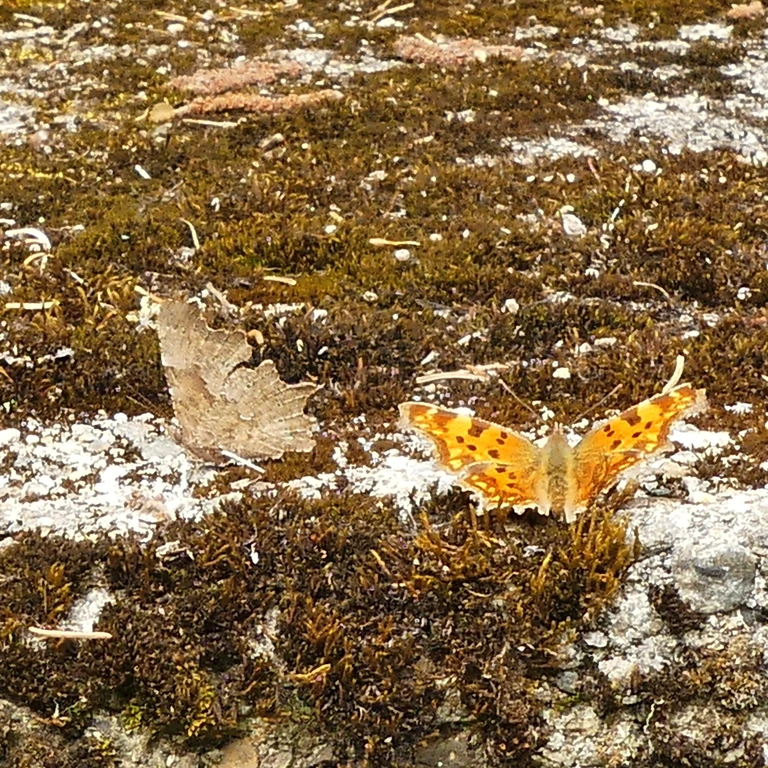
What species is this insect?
Polygonia c-album
